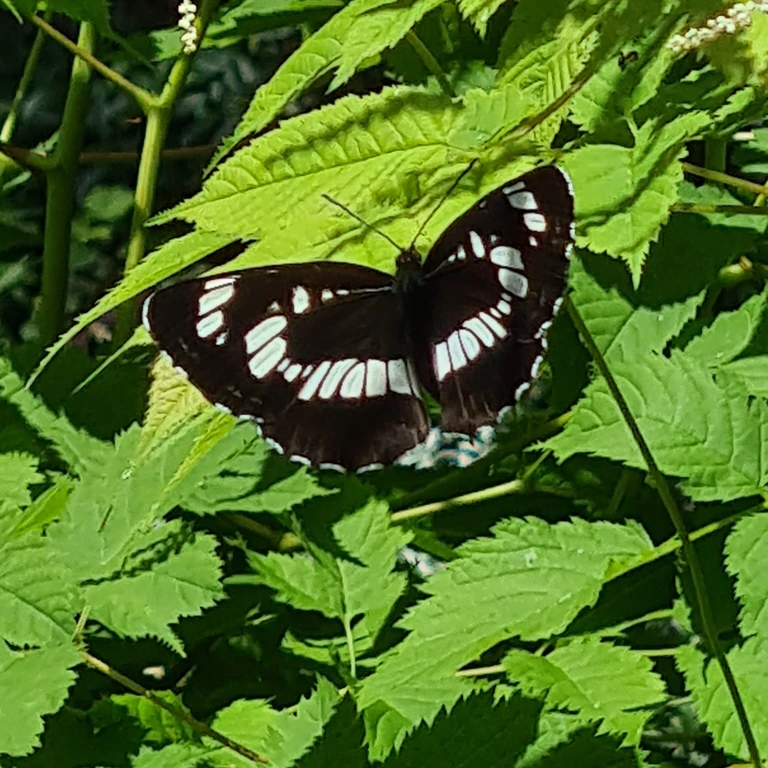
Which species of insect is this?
Neptis rivularis
